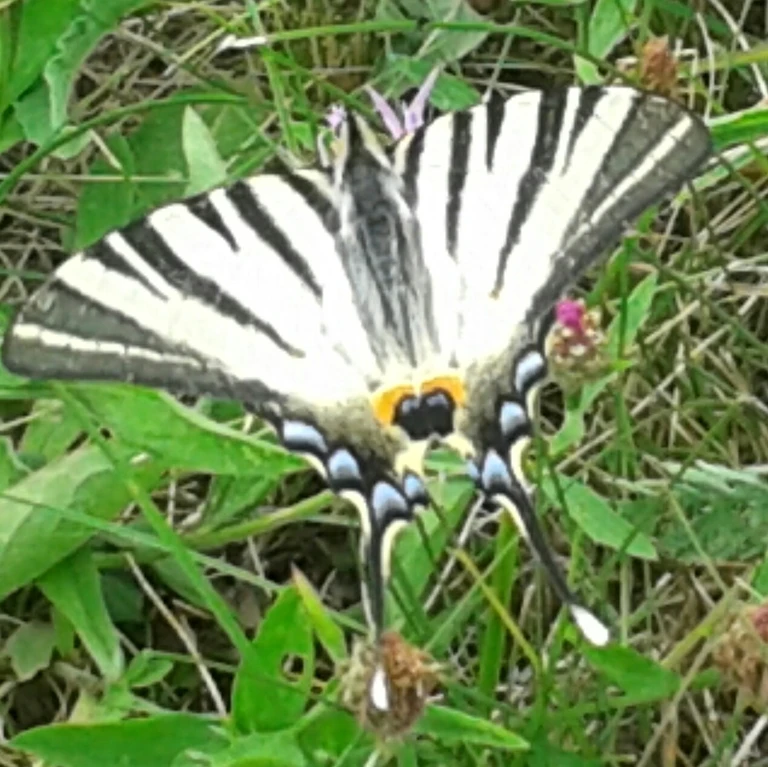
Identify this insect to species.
Iphiclides podalirius
